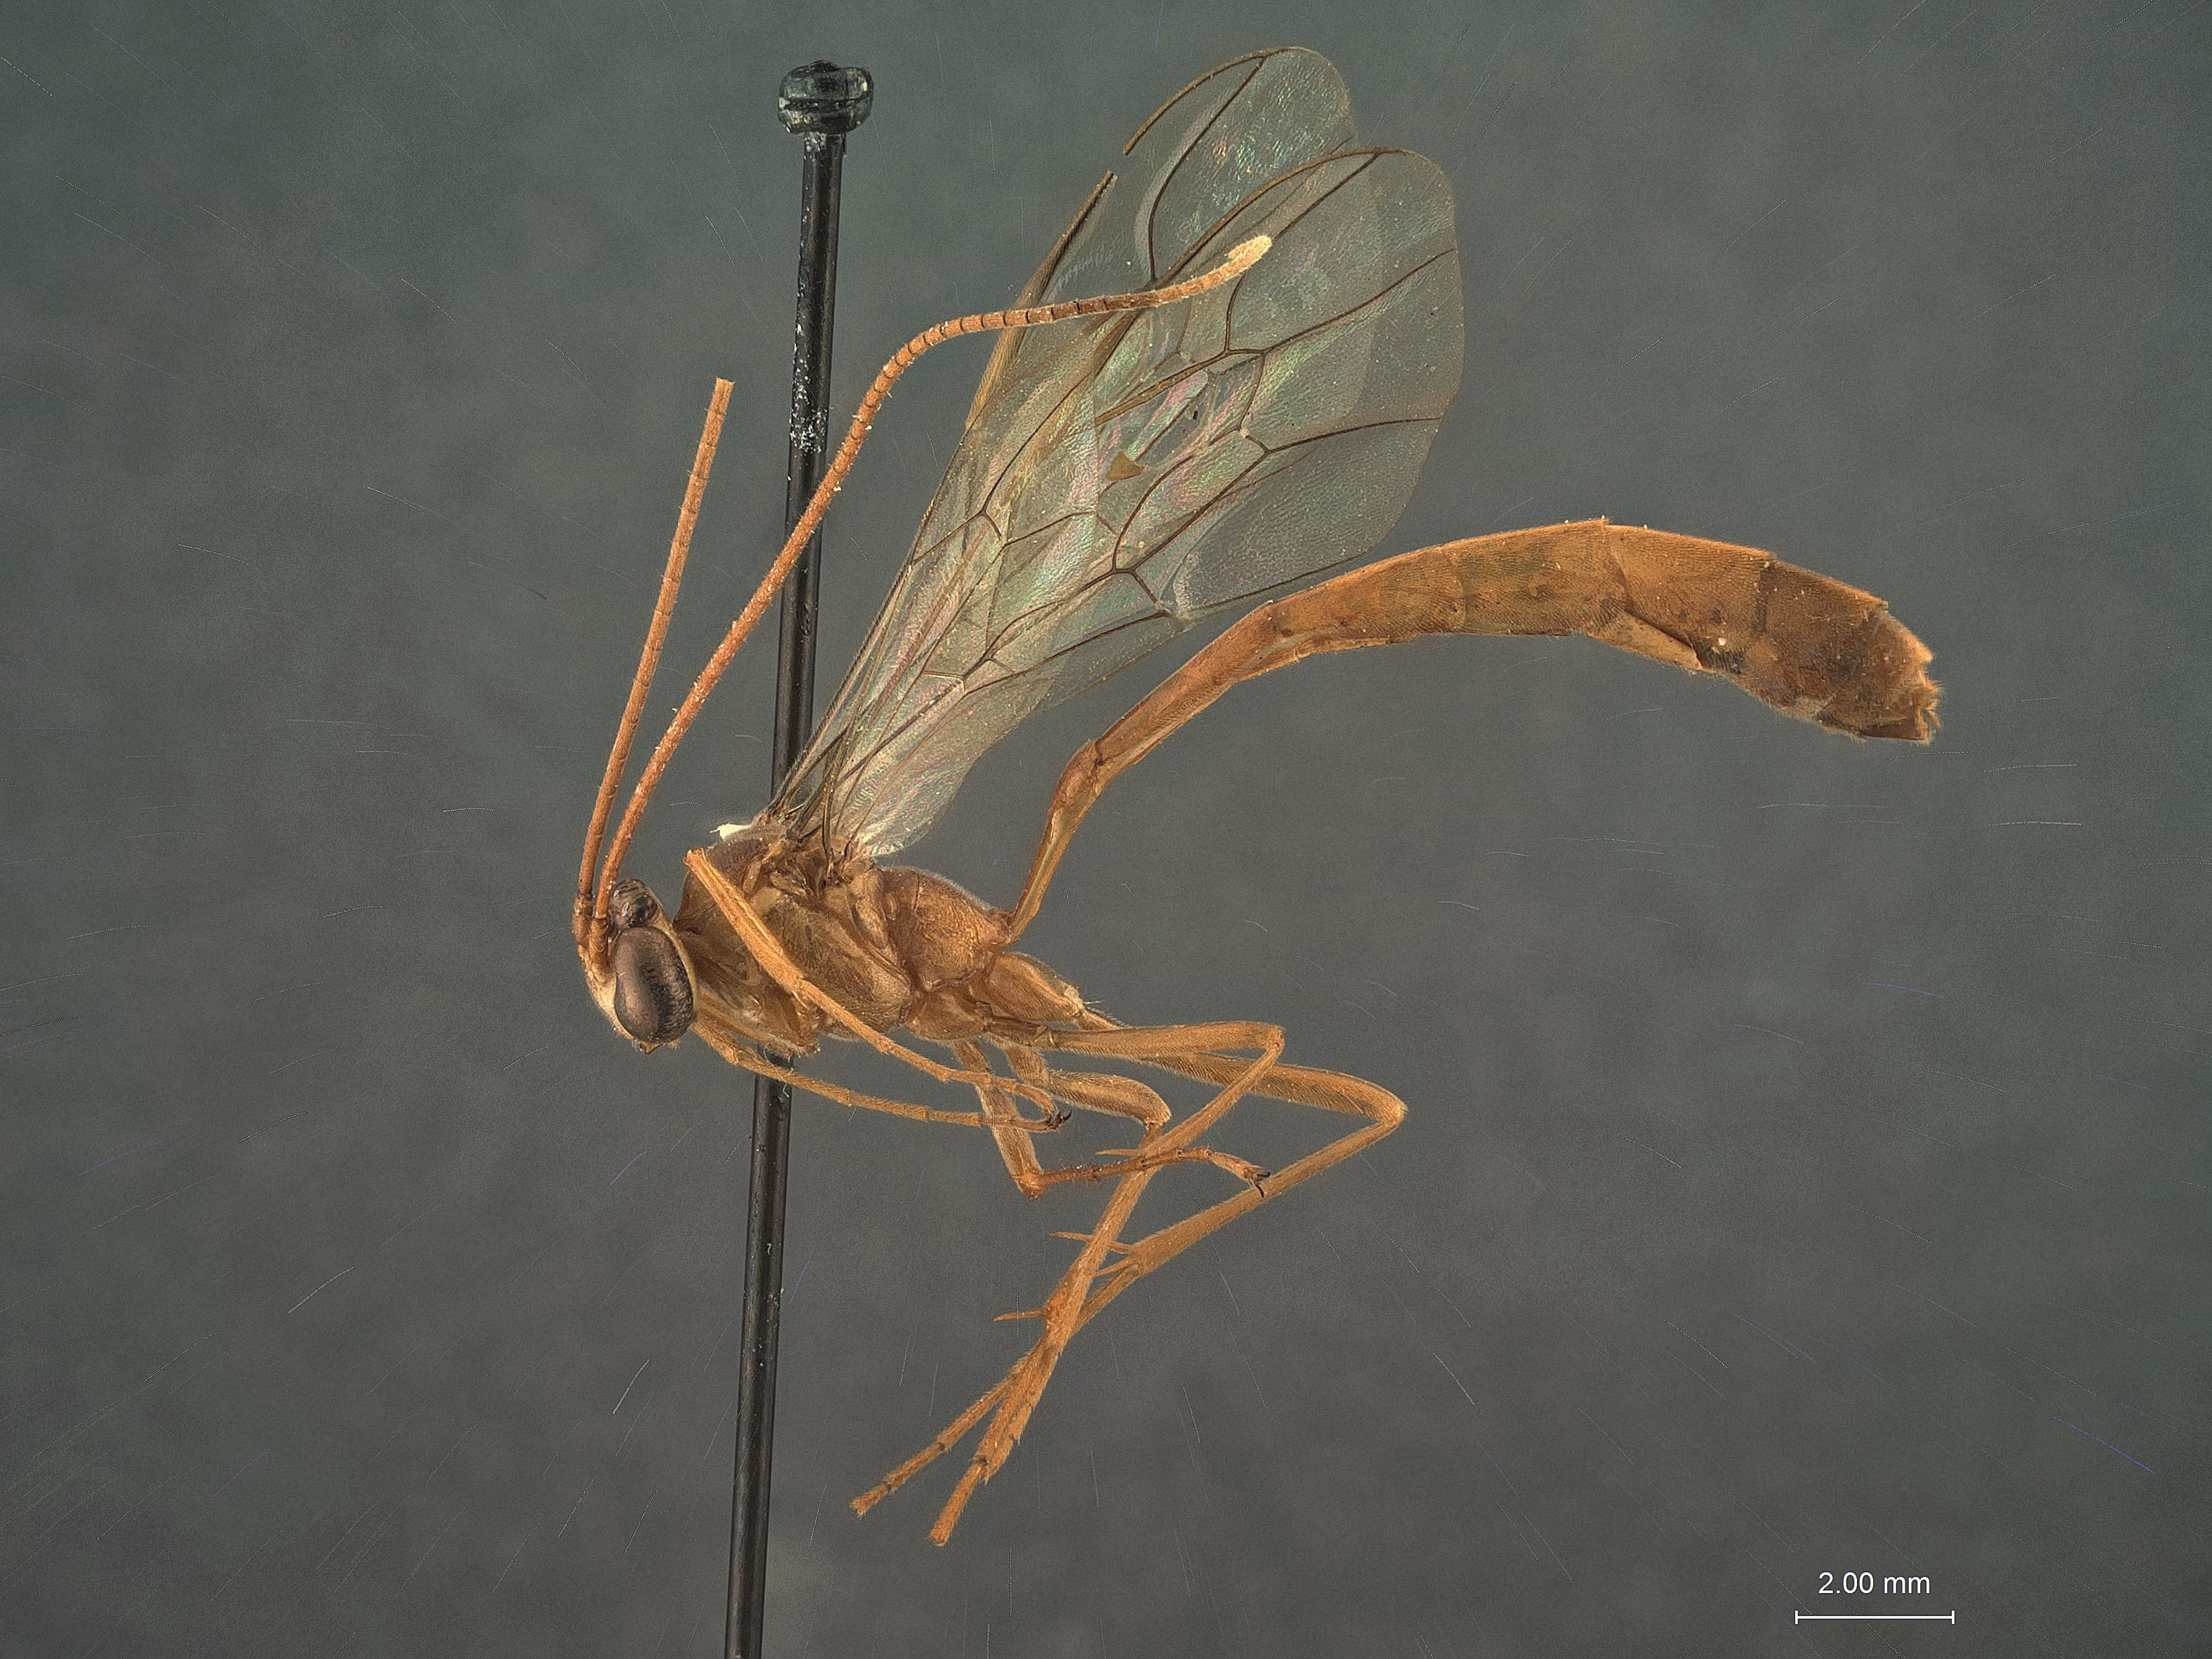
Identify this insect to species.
Enicospilus paupus
